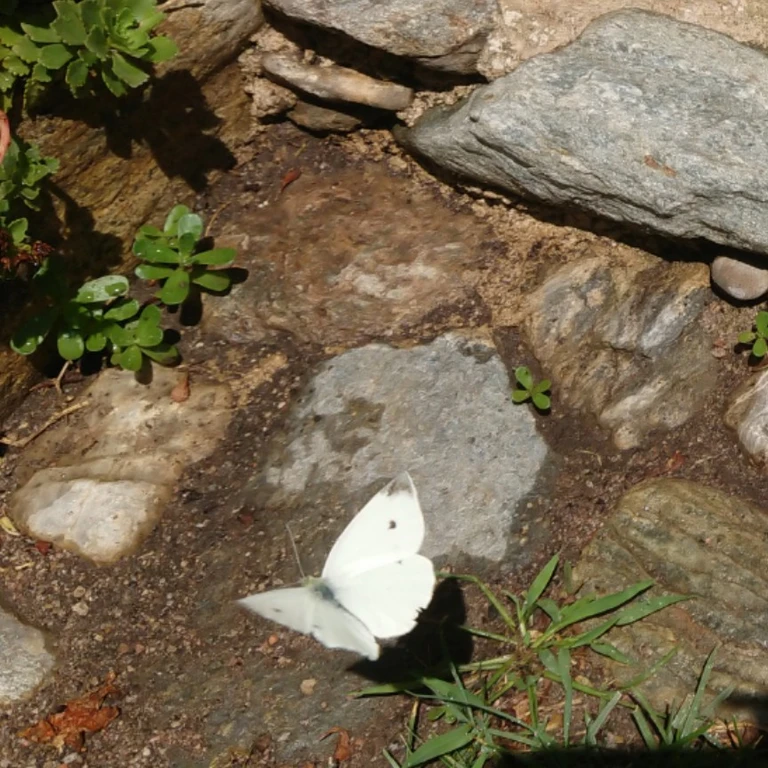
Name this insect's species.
Pieris rapae
